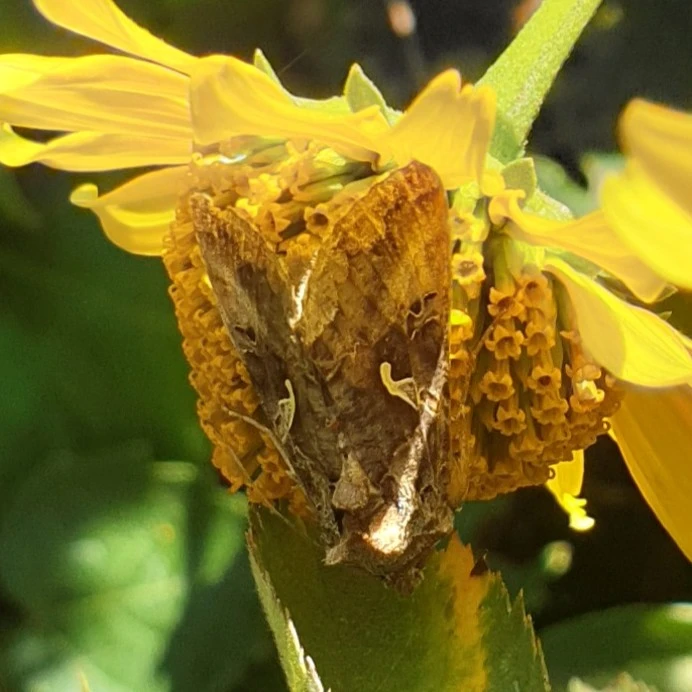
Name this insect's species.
Autographa gamma
